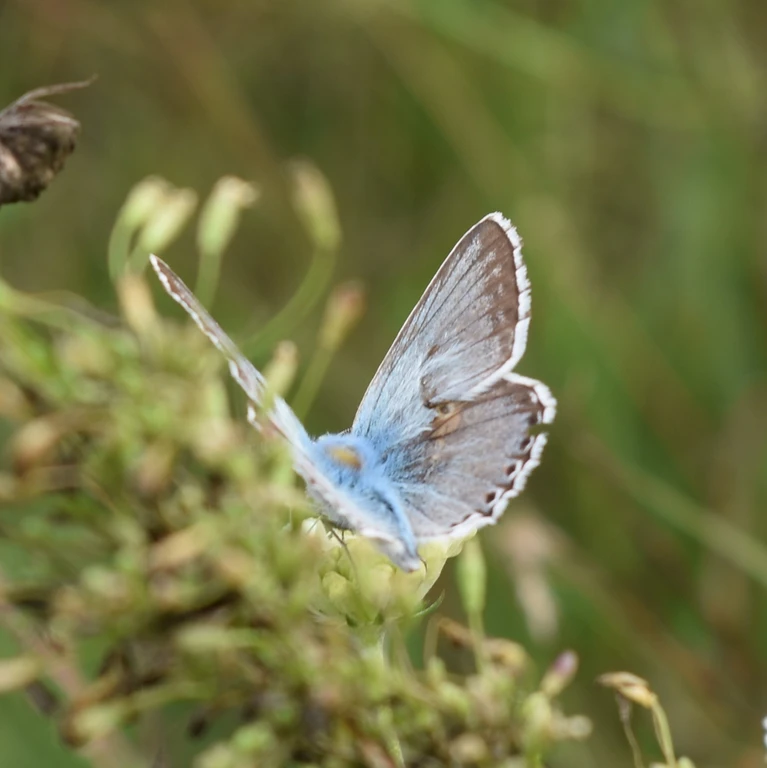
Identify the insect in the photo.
Lysandra coridon
